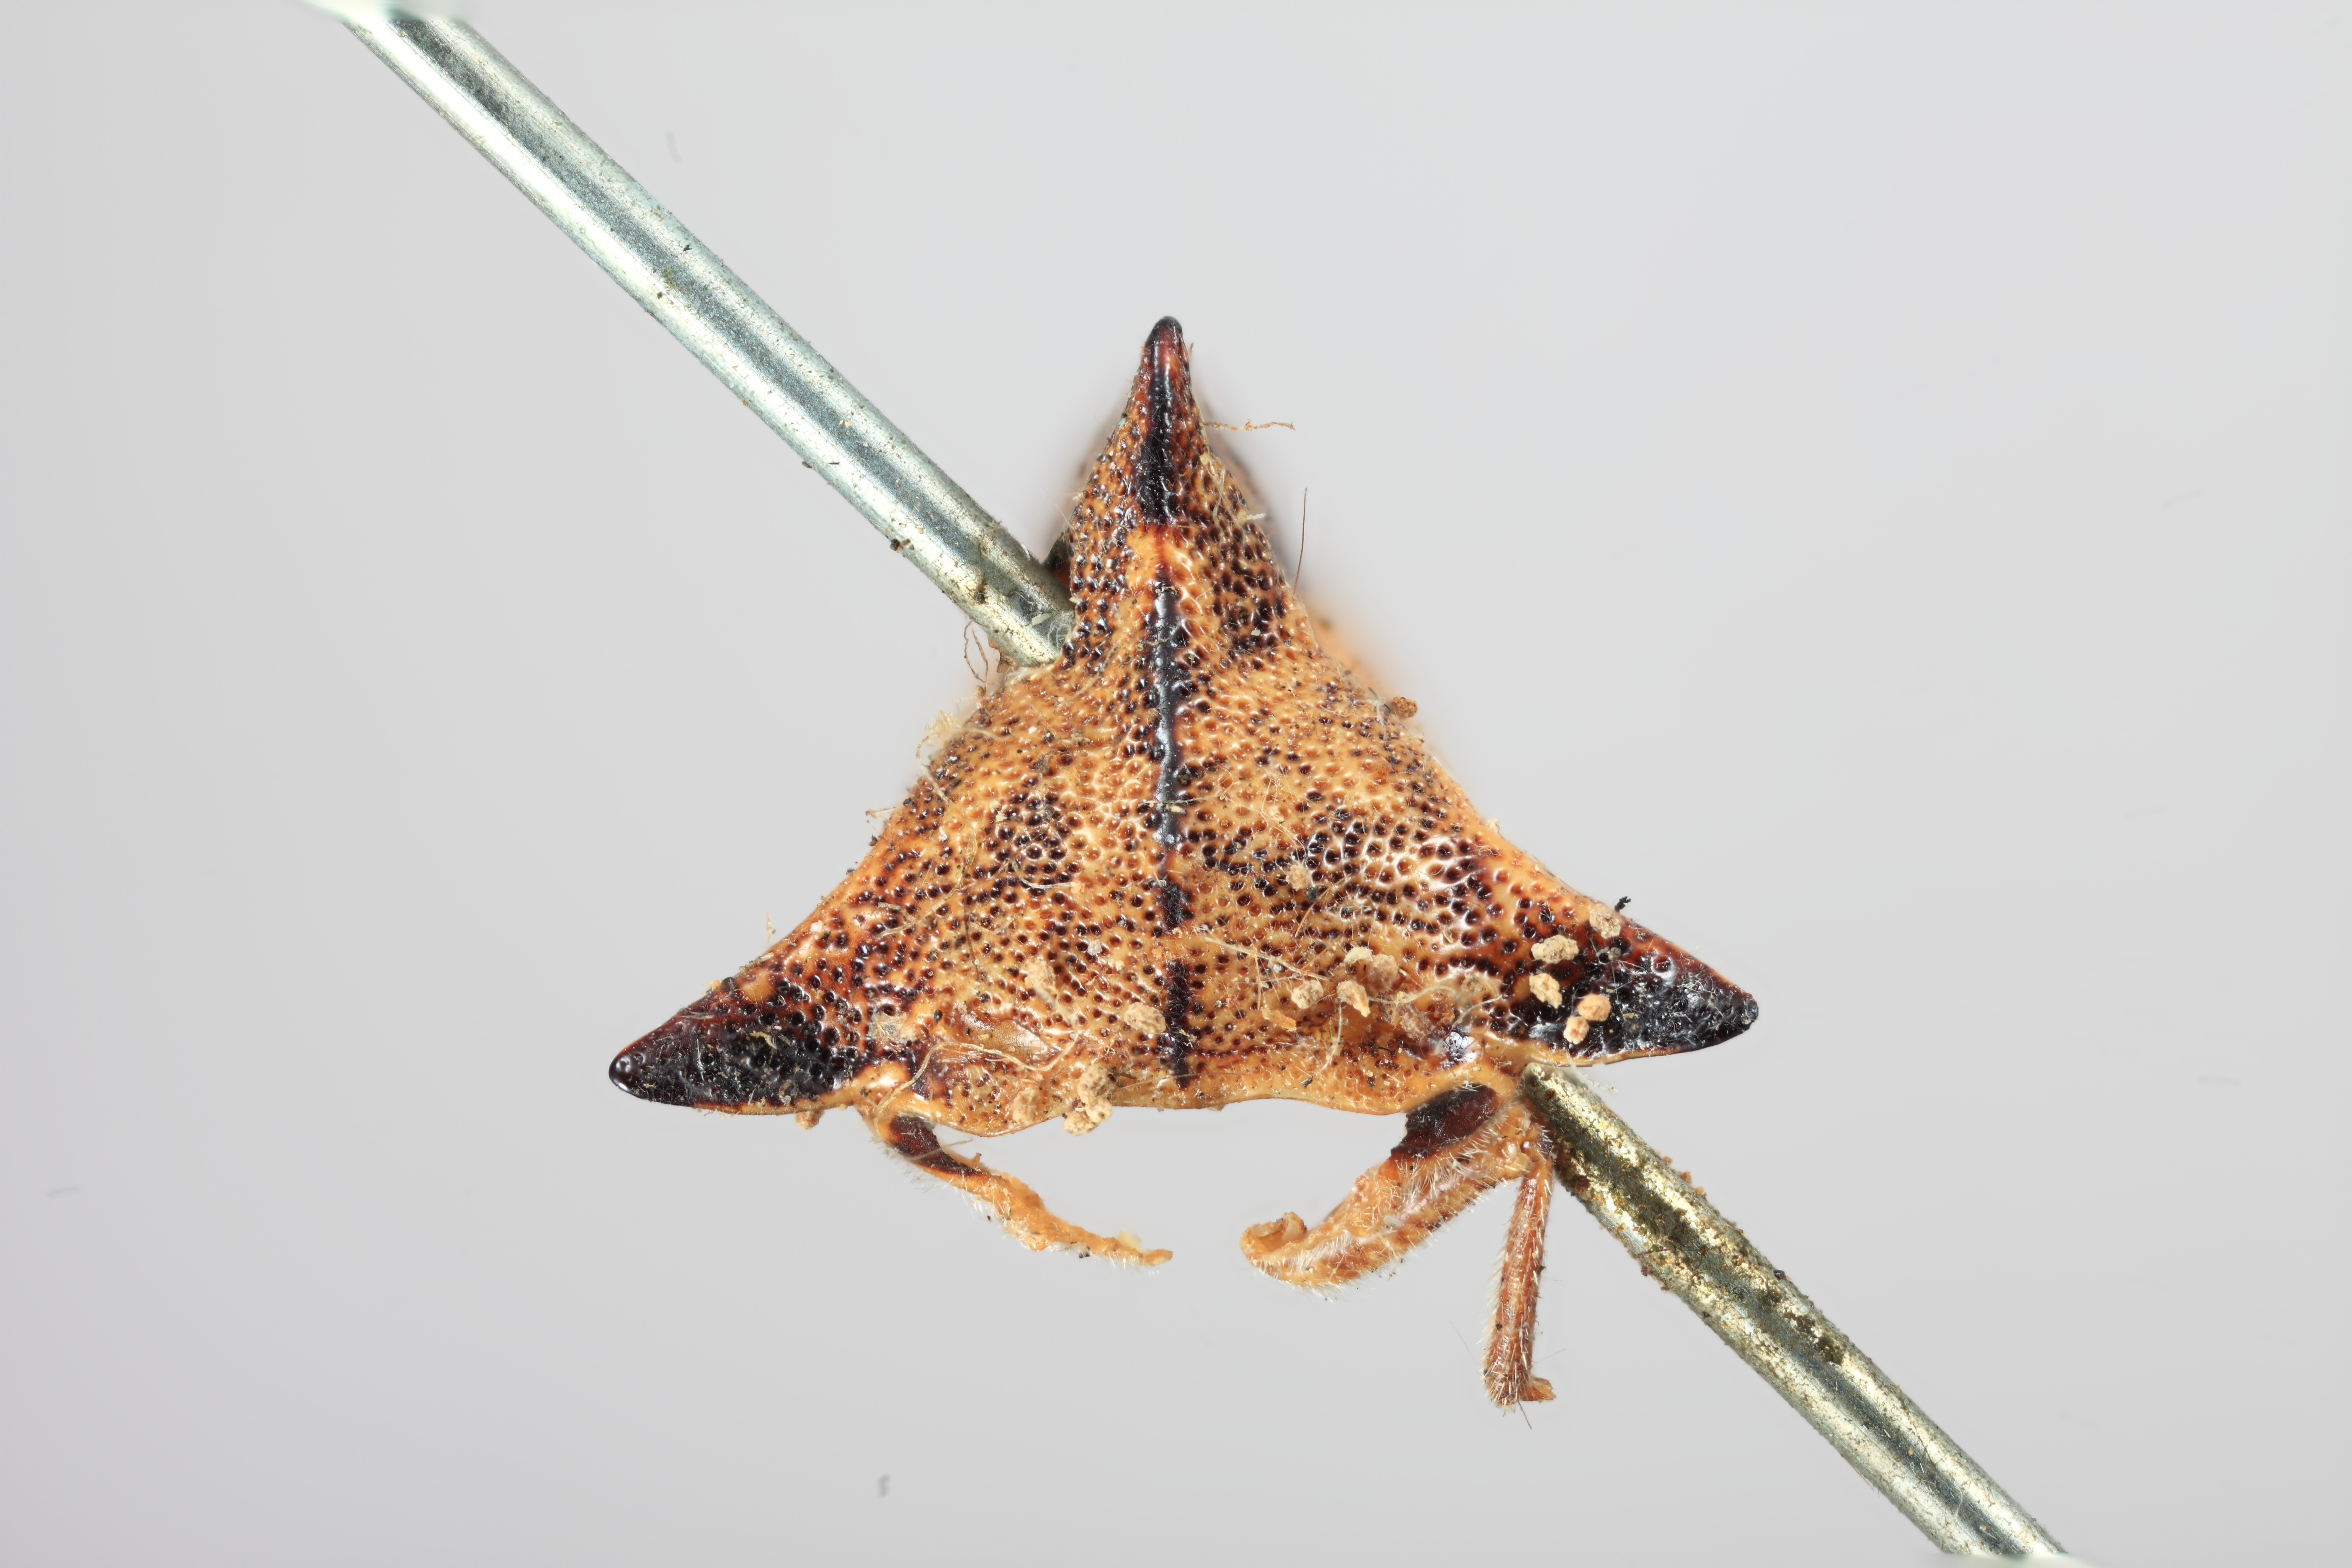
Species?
Heliria strombergi
